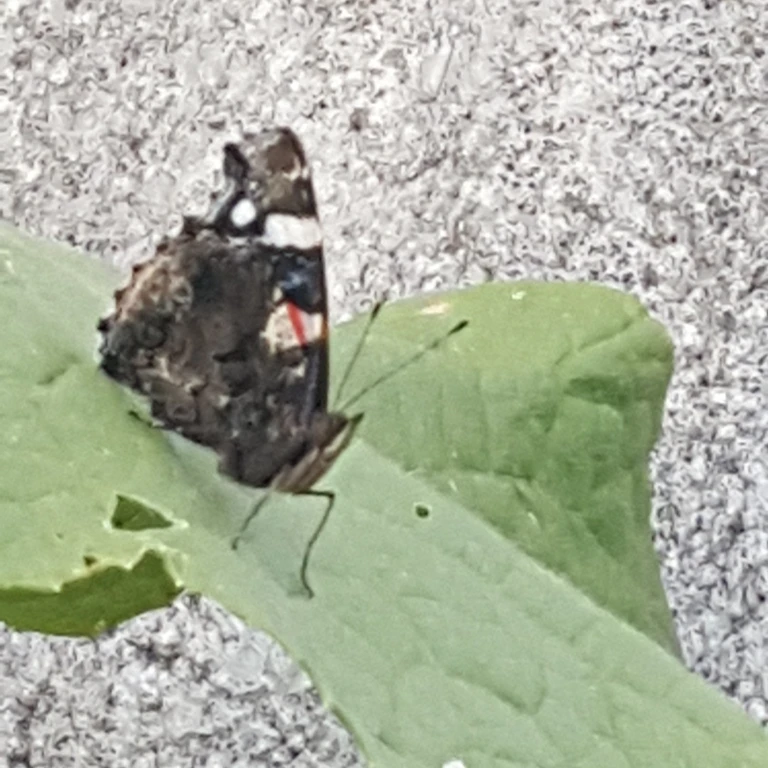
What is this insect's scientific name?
Vanessa atalanta
